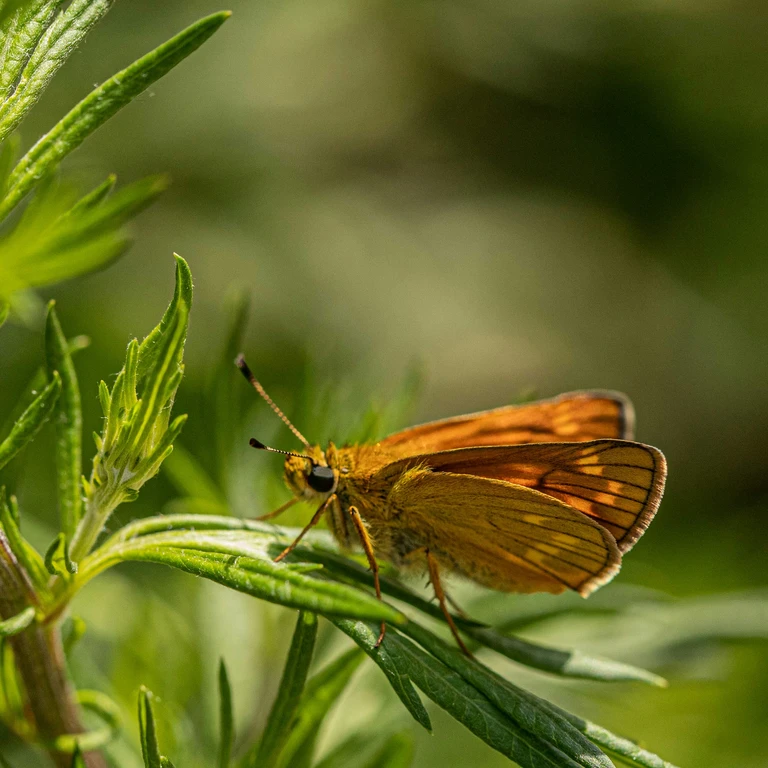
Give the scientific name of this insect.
Ochlodes sylvanus (also Ochlodes venata)
